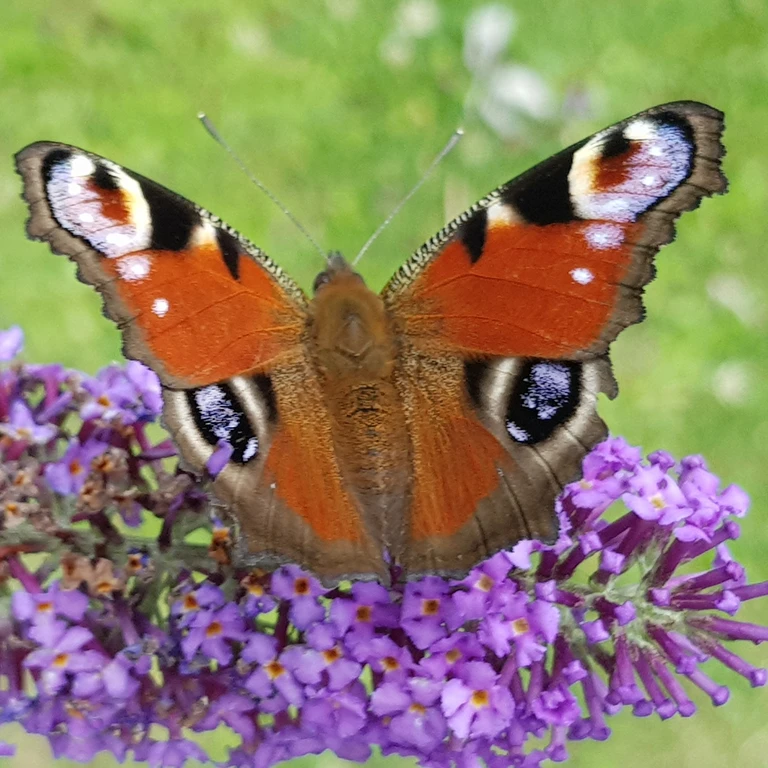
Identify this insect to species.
Aglais io
